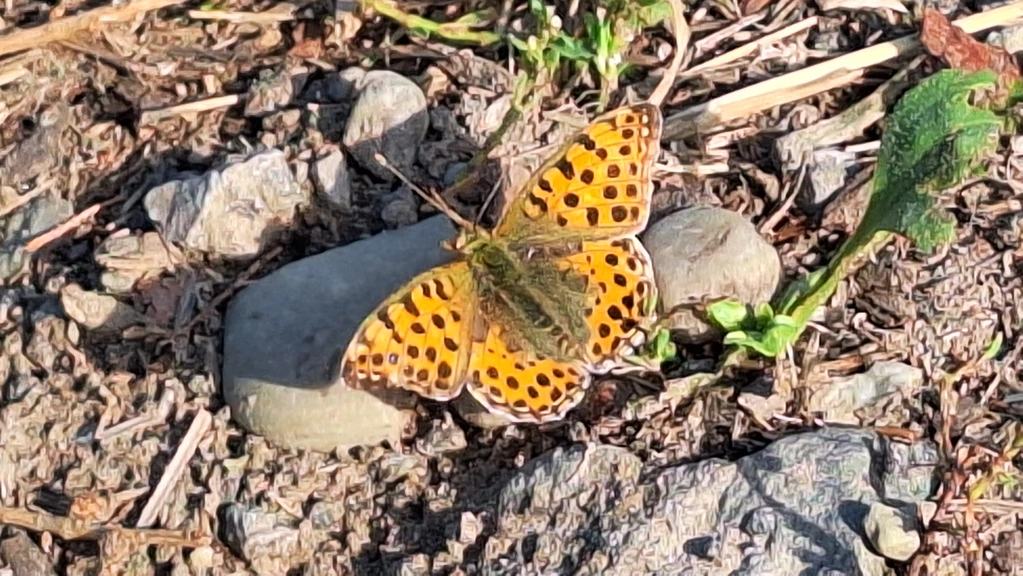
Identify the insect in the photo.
Issoria lathonia
